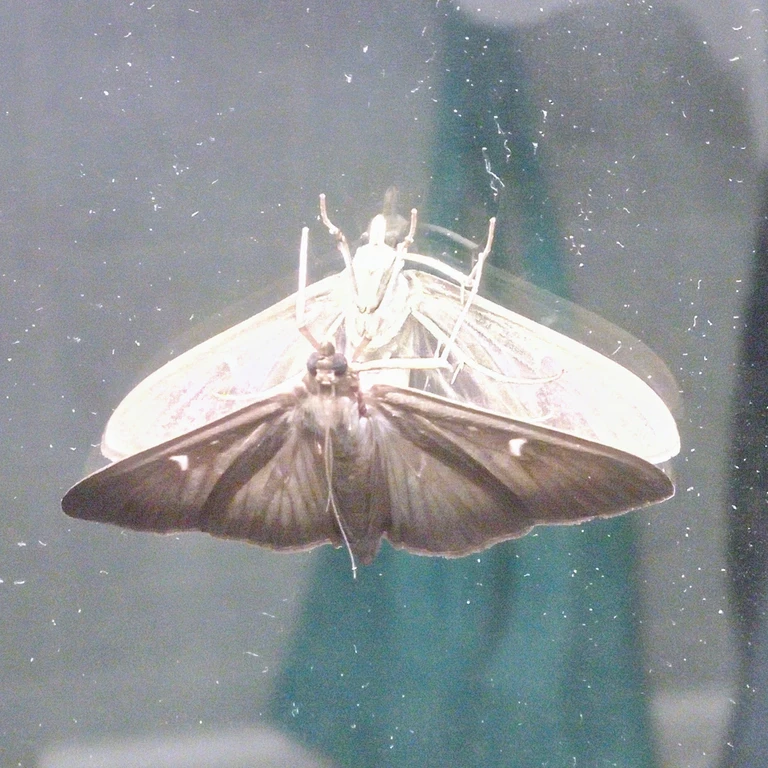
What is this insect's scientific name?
Cydalima perspectalis
